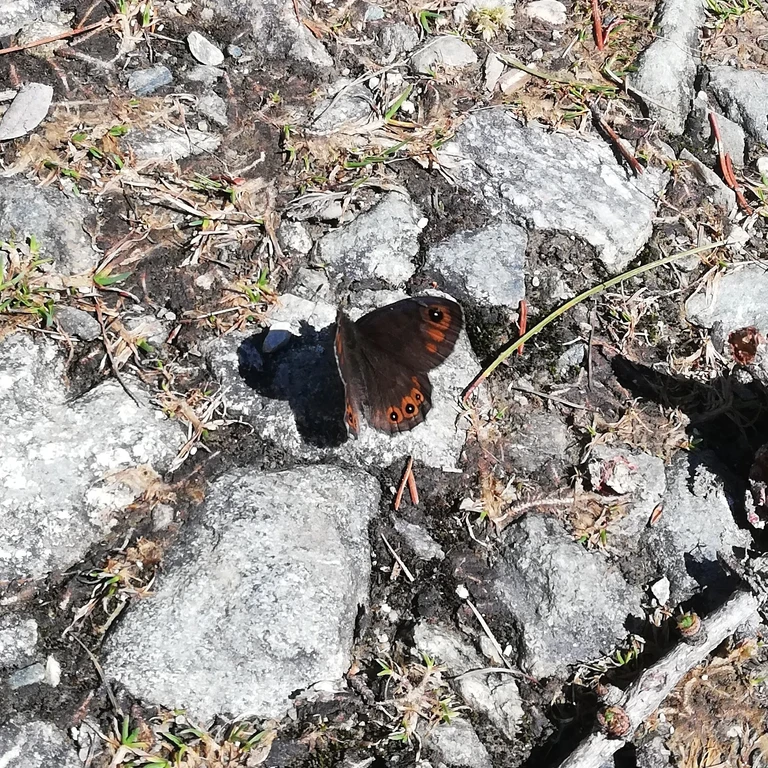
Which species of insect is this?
Lasiommata petropolitana (also Pararge petropolitana)
